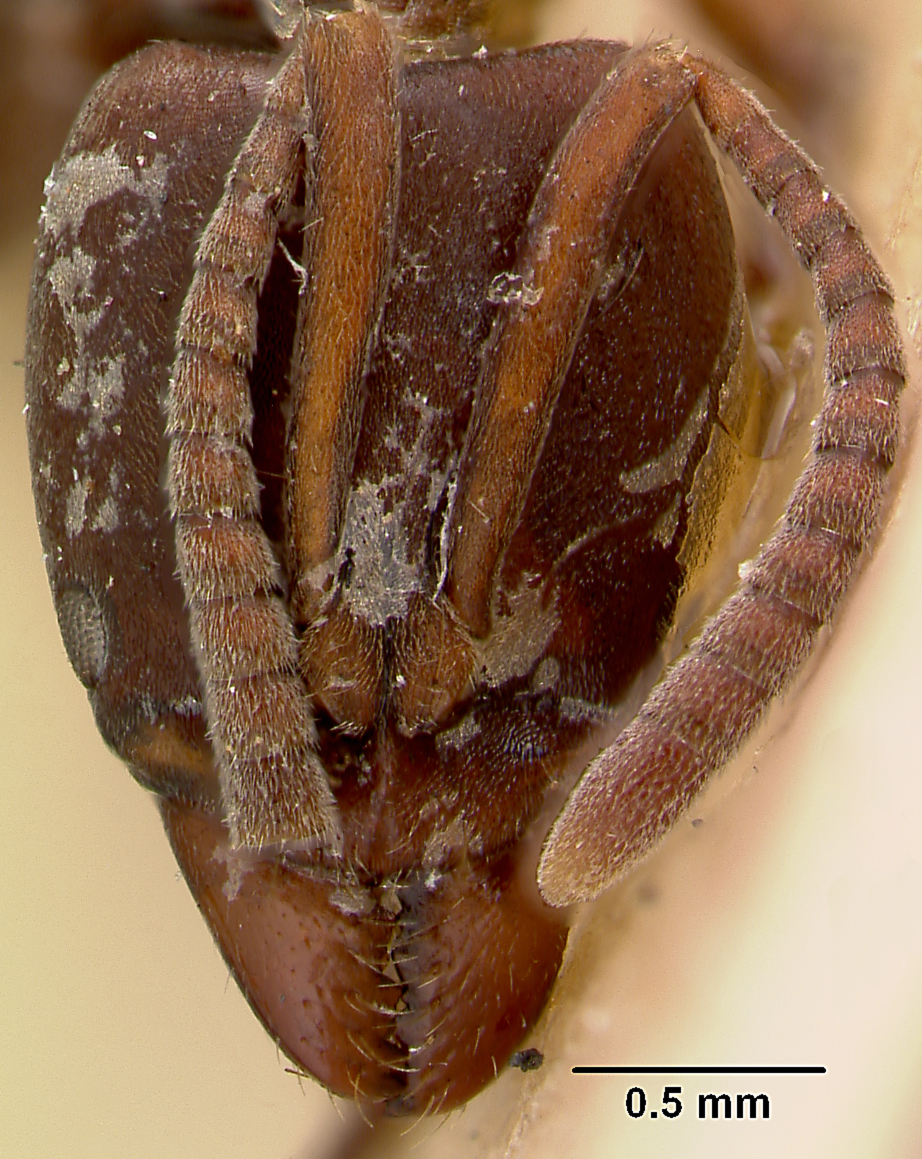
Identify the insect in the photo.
Euponera ingesta
